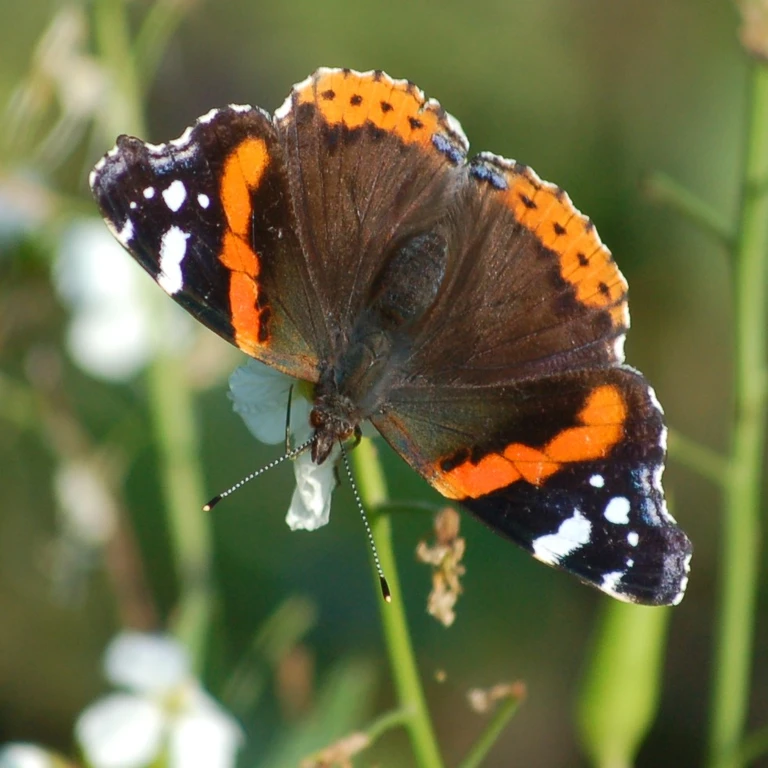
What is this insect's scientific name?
Vanessa atalanta
